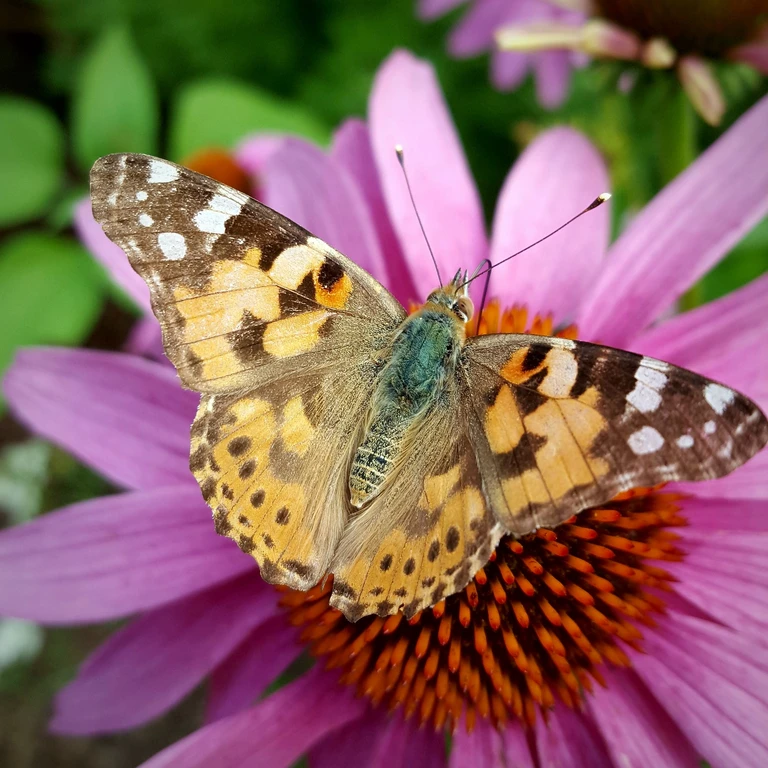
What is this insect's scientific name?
Vanessa cardui
